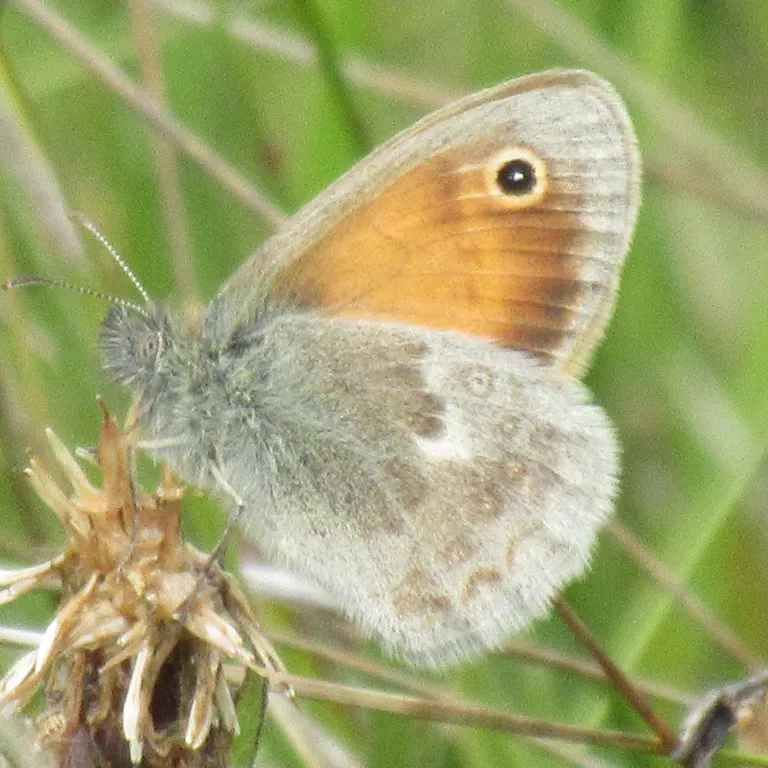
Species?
Coenonympha pamphilus
